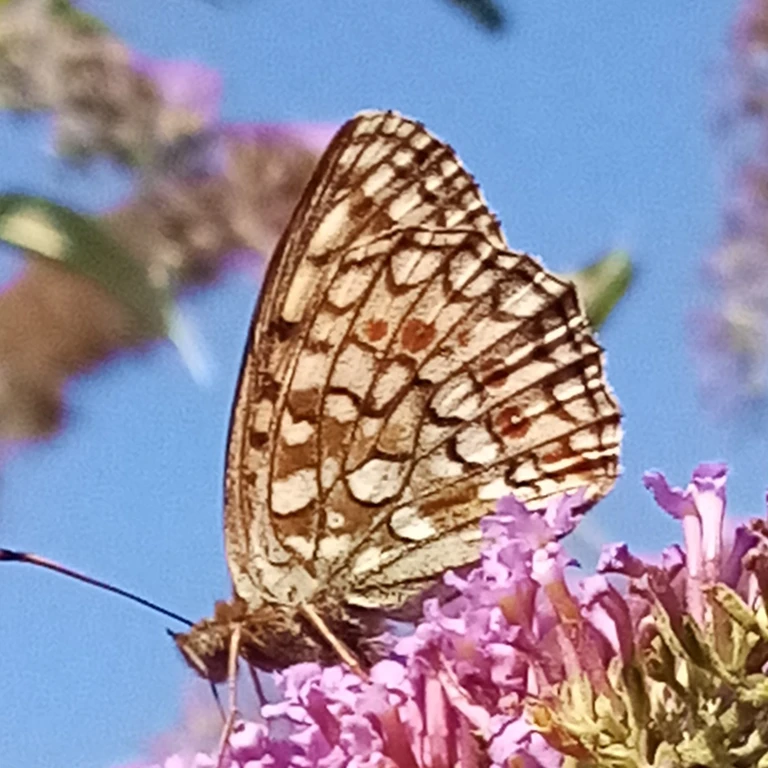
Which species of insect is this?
Fabriciana niobe
